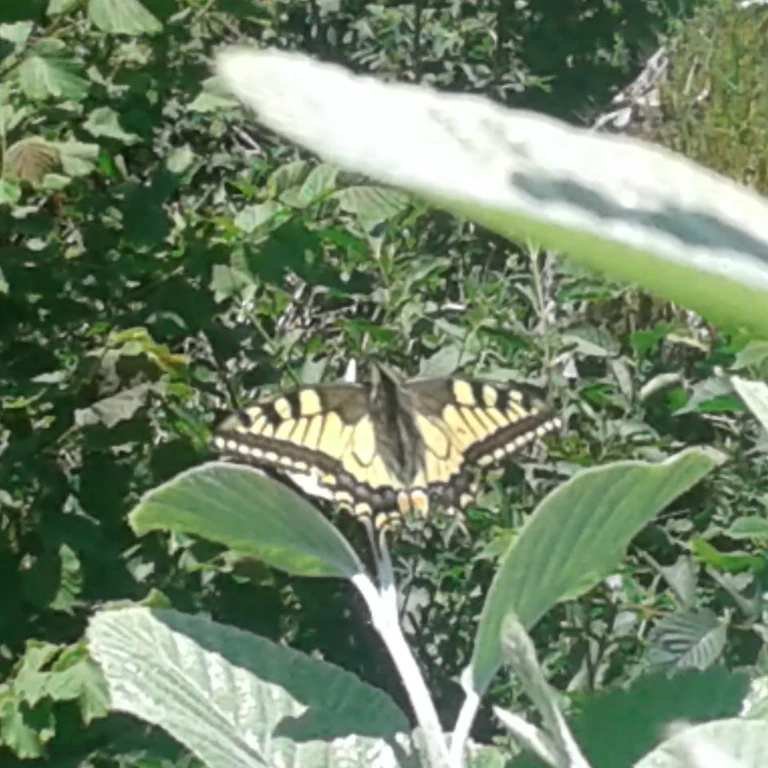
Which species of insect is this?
Papilio machaon
